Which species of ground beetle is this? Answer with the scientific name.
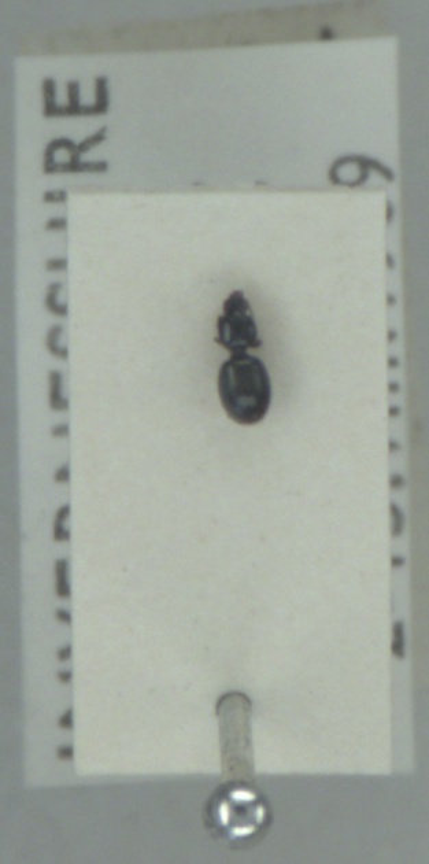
Dyschirius globosus
